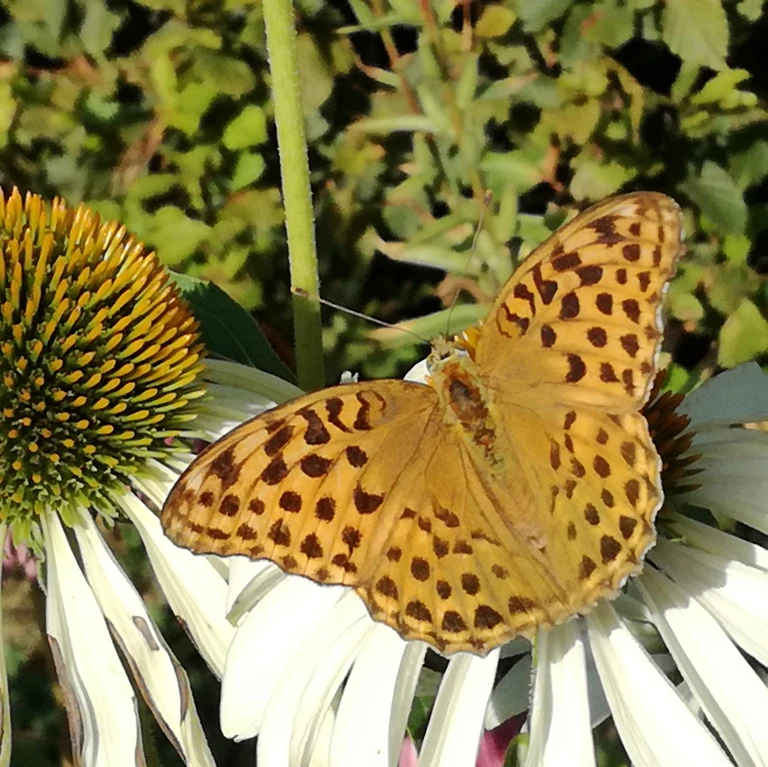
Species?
Argynnis paphia
